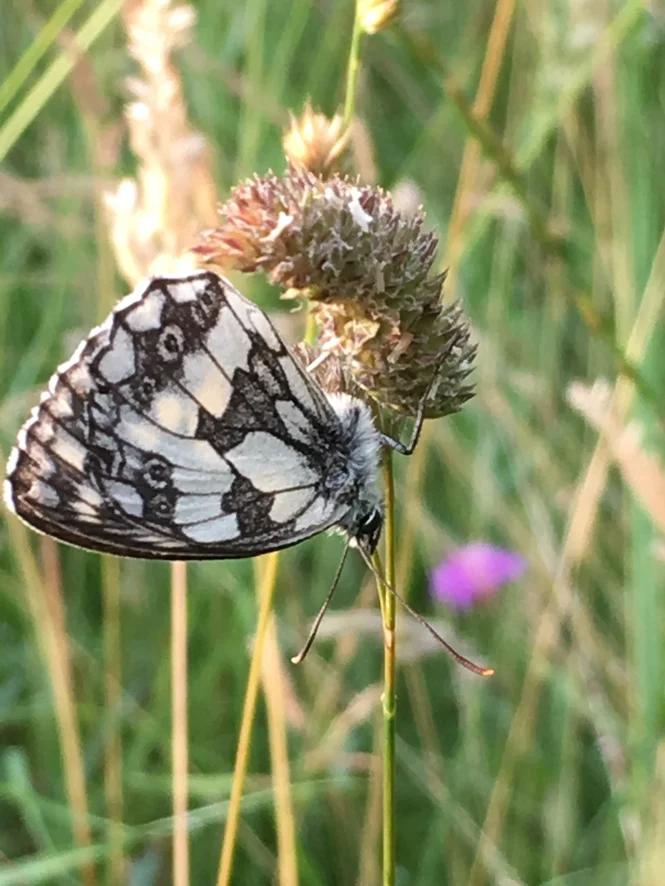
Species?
Melanargia galathea
